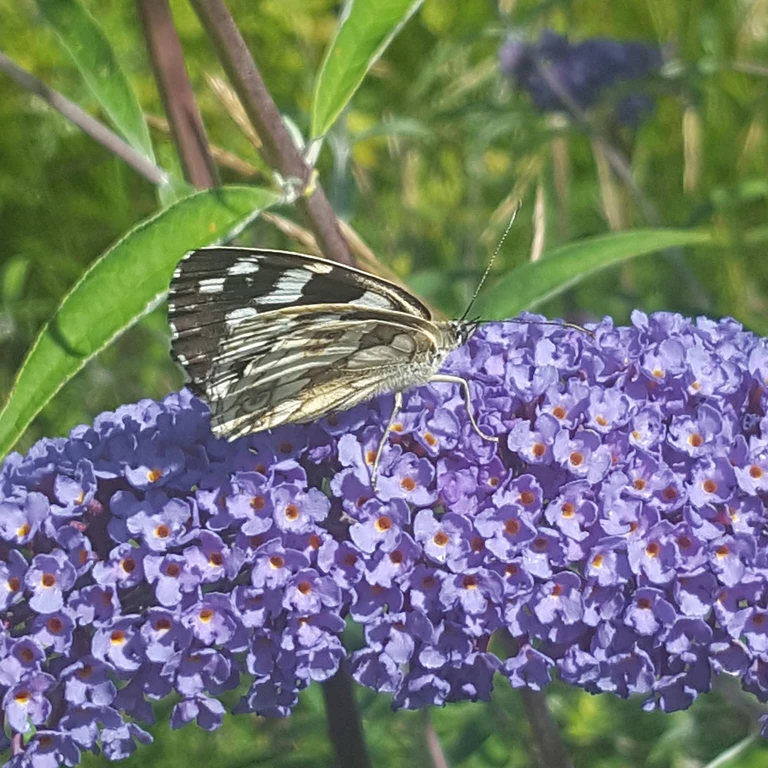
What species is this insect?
Melanargia galathea
